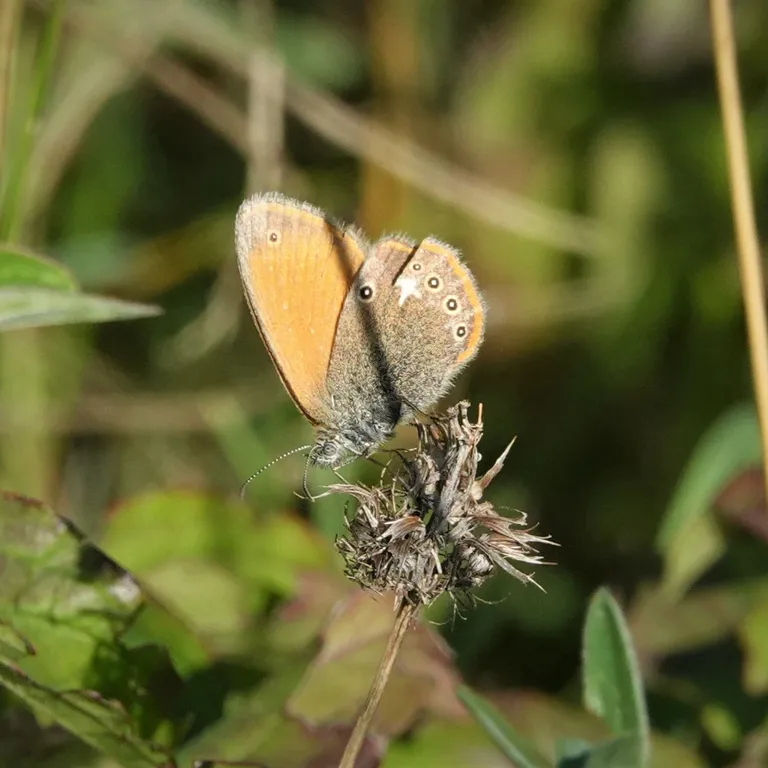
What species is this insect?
Coenonympha glycerion (also Coenonympha iphis)
